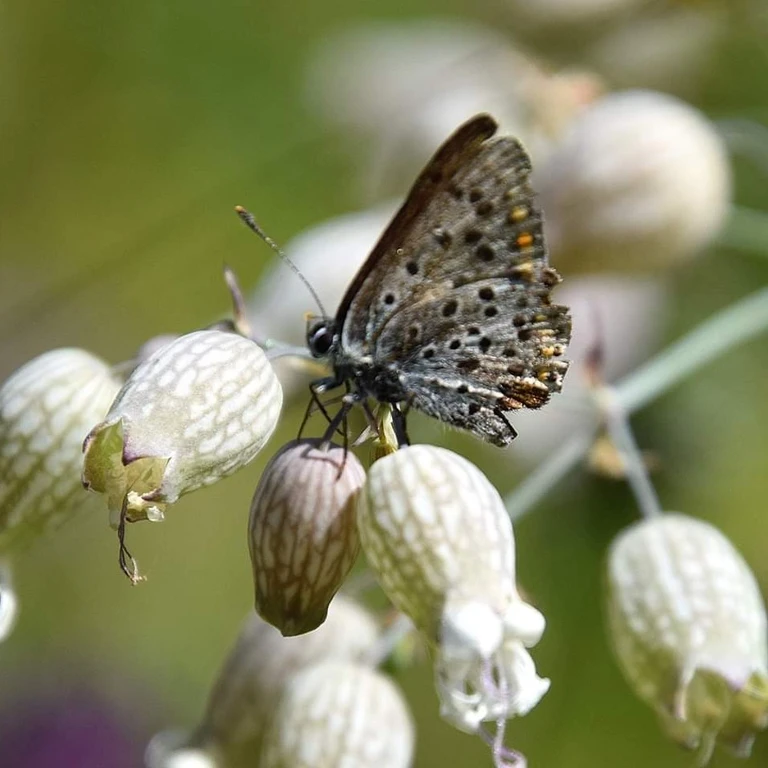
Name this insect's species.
Lycaena tityrus (also Loweia tityrus)
